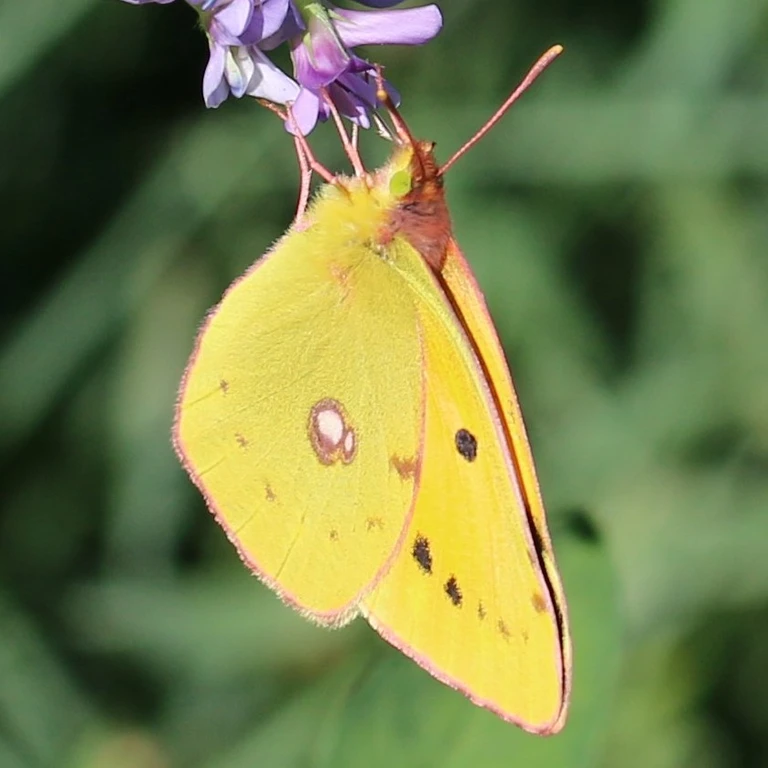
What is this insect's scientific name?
Colias croceus
